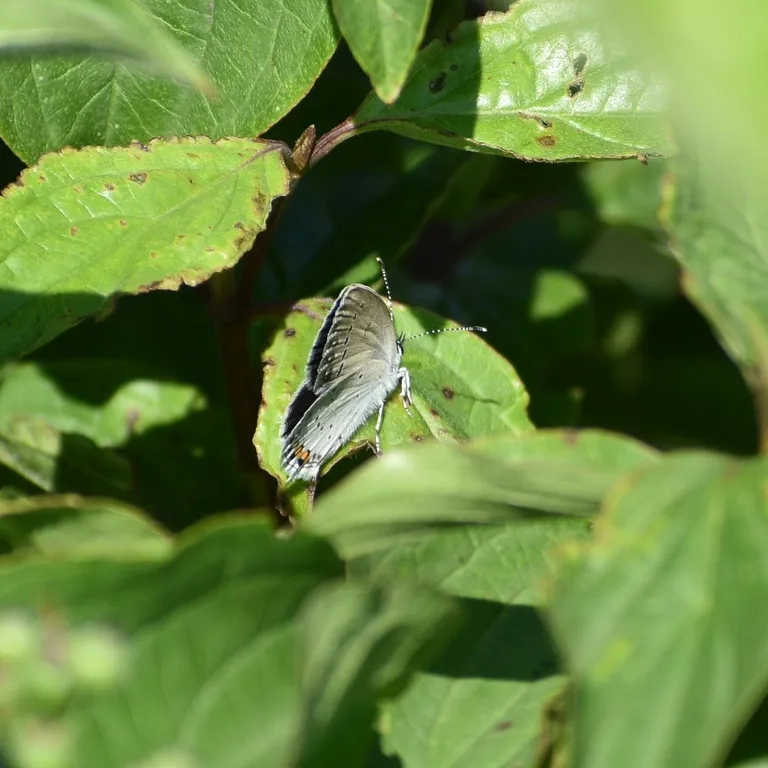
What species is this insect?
Cupido argiades (also Elkalyce argiades)
